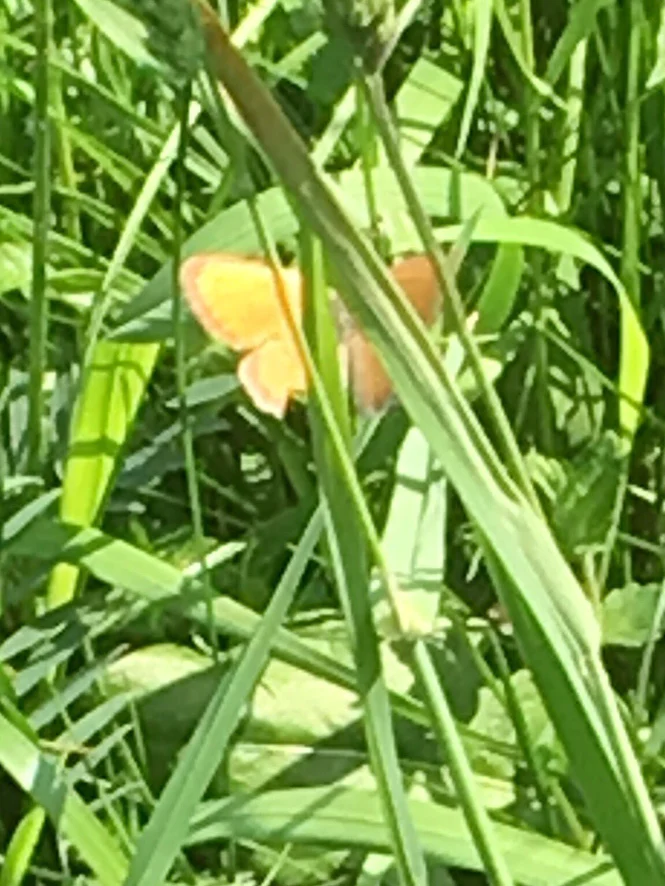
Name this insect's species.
Coenonympha pamphilus
